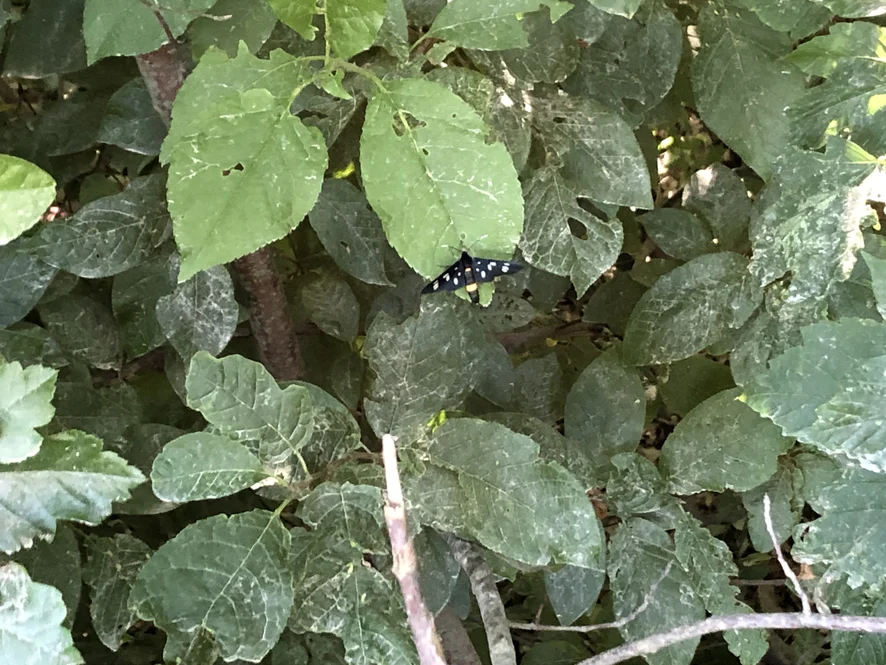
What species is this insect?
Amata phegea
